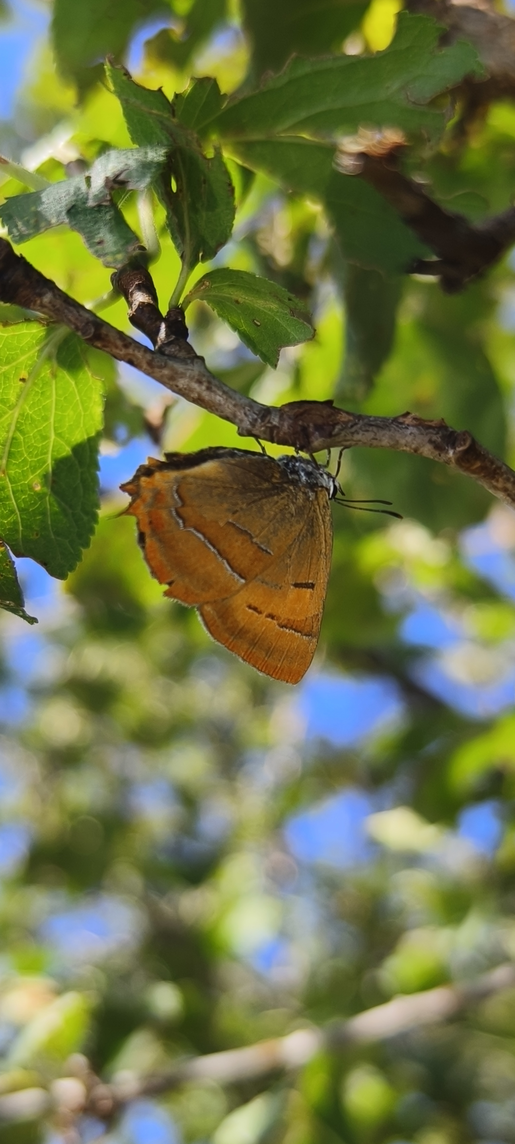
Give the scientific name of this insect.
Thecla betulae
